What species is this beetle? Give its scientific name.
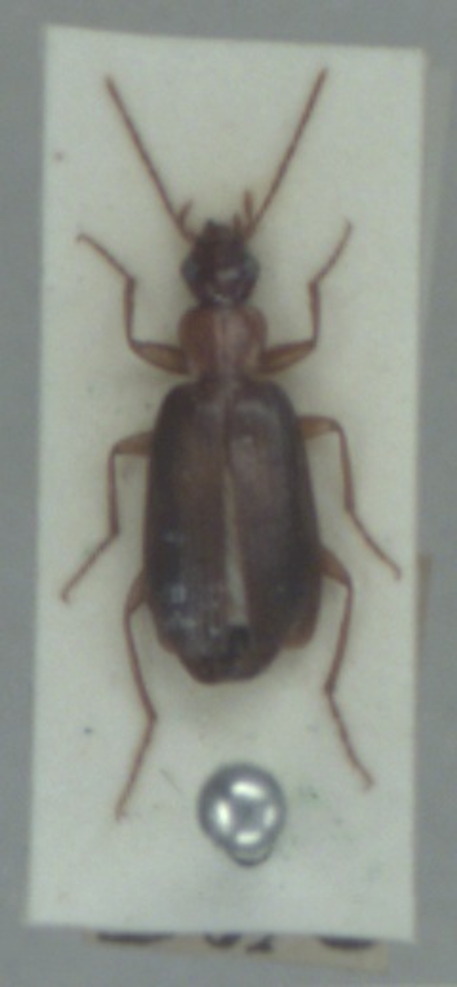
Dromius angustus
